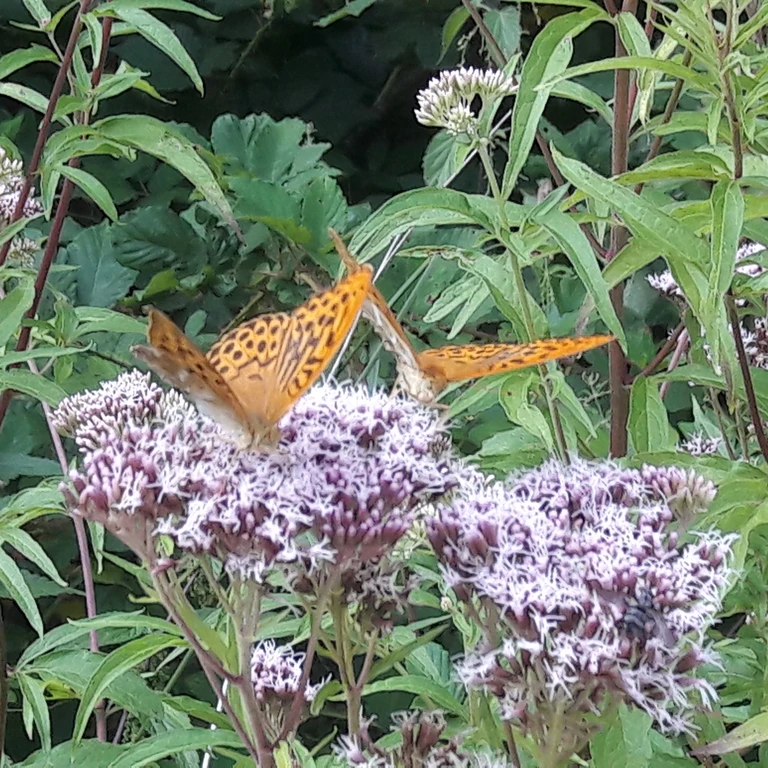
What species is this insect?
Argynnis paphia
